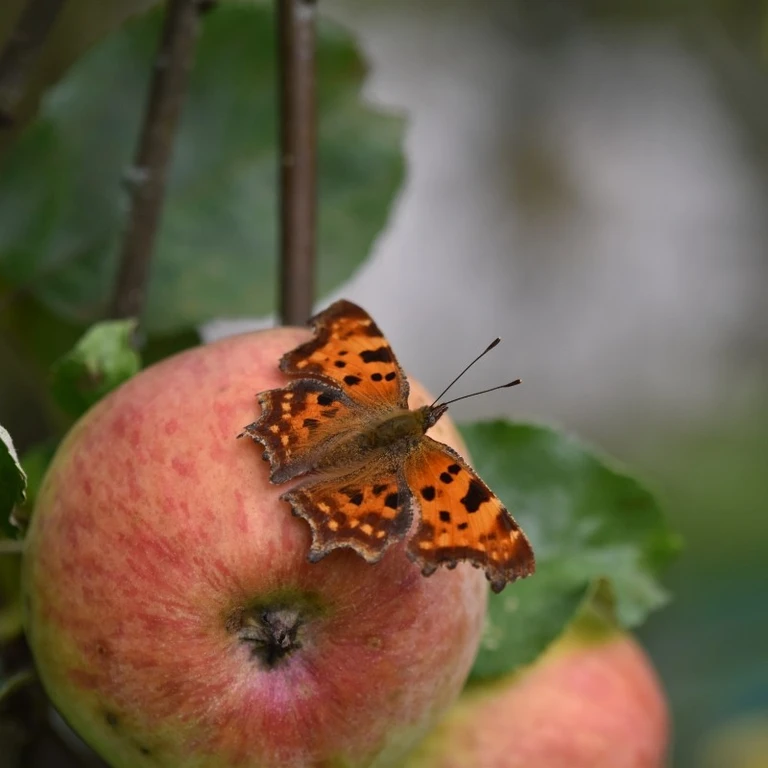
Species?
Polygonia c-album
